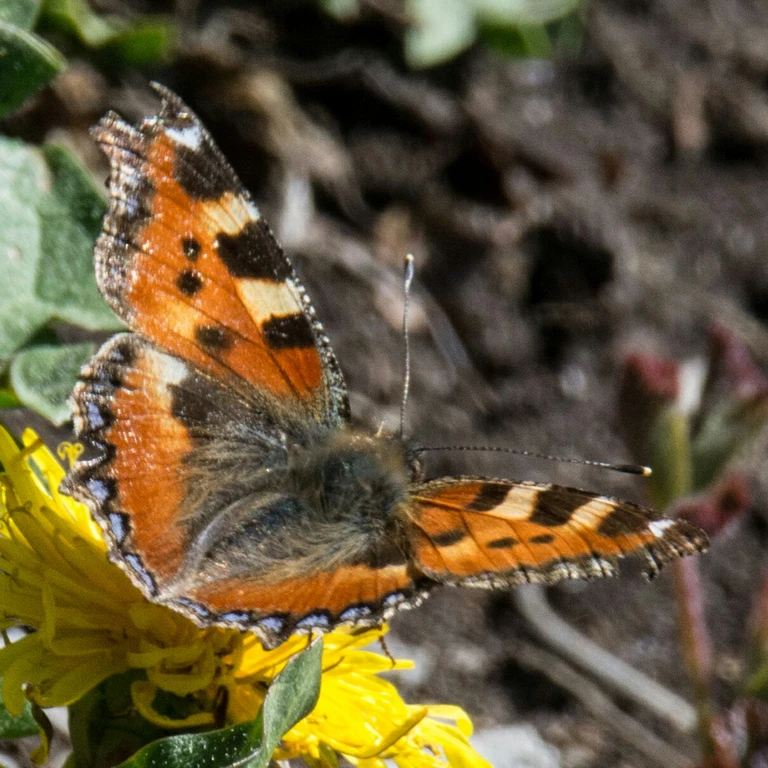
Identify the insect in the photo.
Aglais urticae
